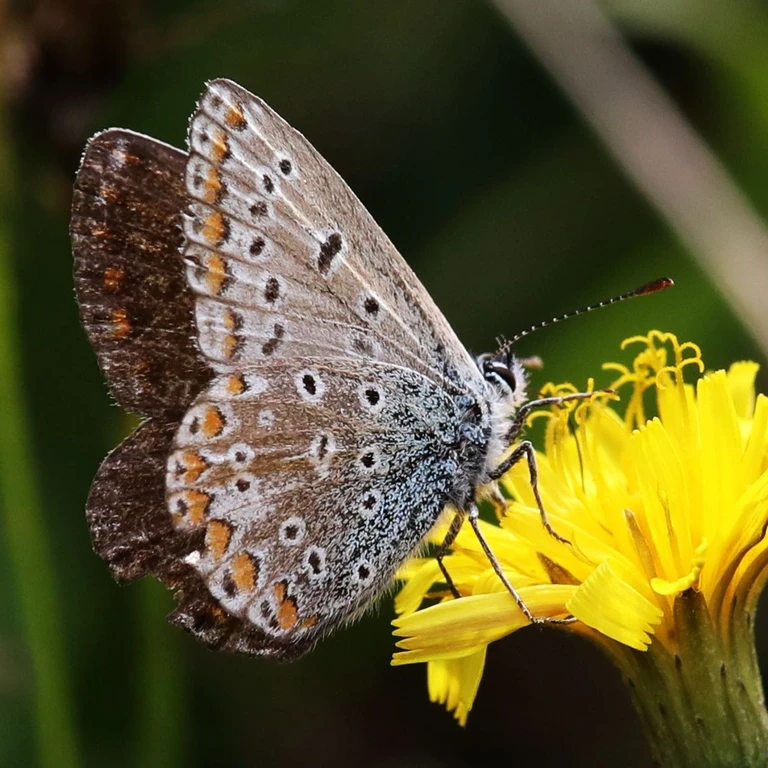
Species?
Polyommatus icarus
